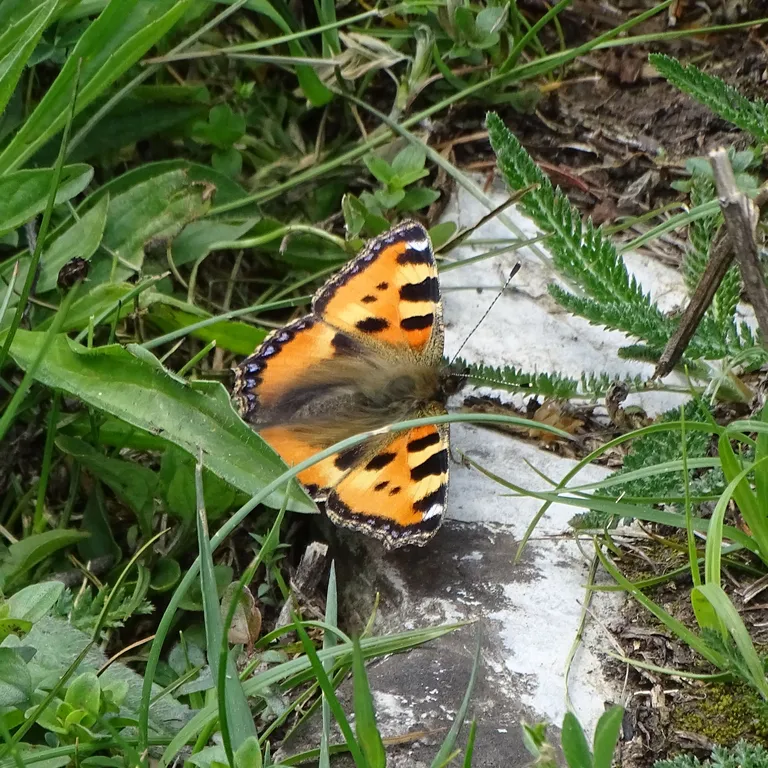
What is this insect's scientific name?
Aglais urticae
